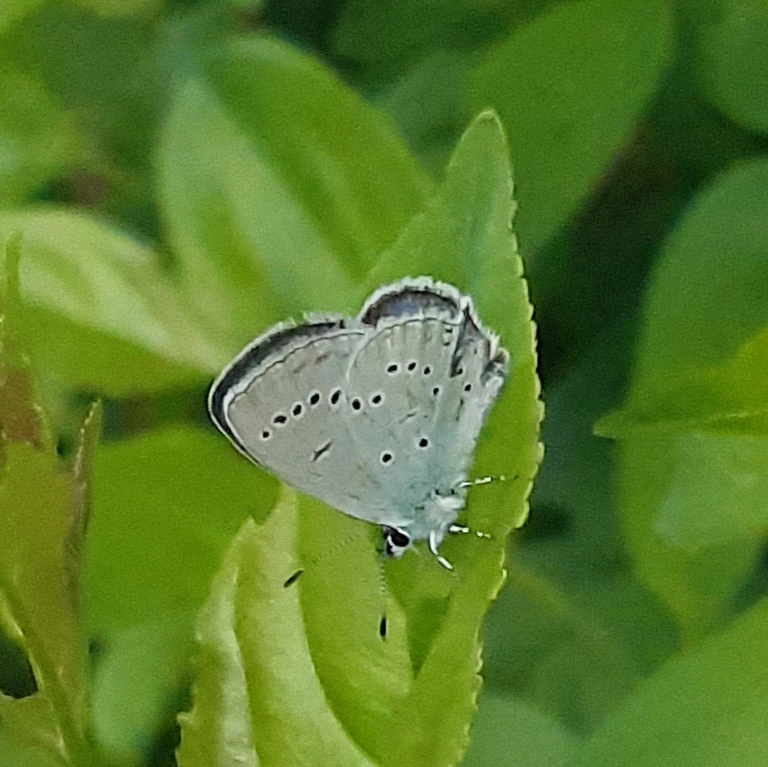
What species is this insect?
Cupido decolorata (also Elkalyce decolorata)
